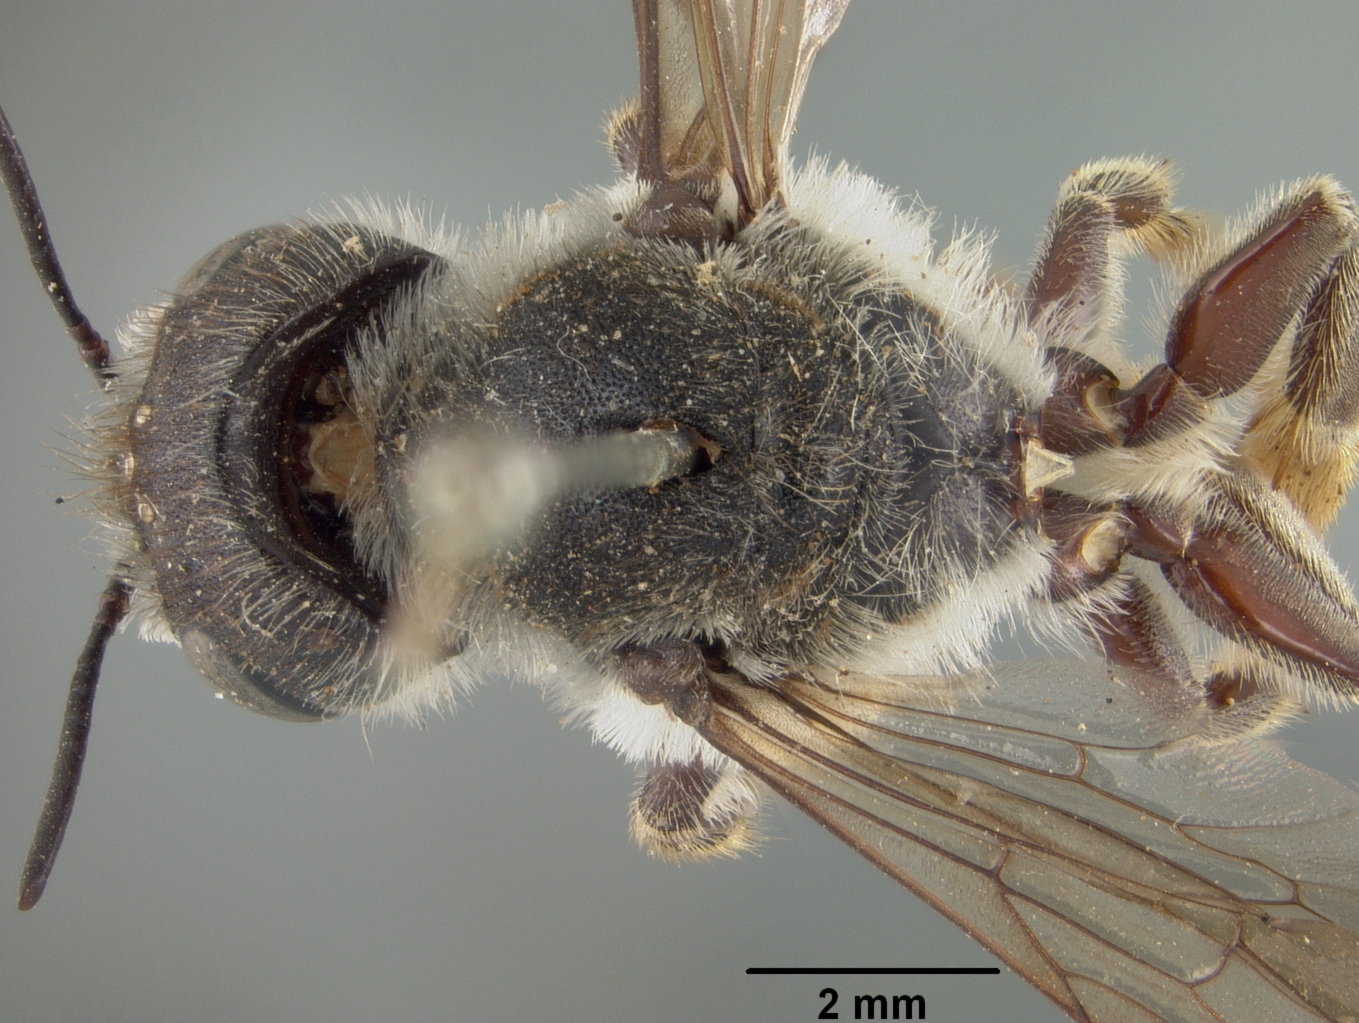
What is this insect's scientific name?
Megachile lucrosa
